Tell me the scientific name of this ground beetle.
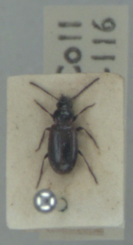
Dicheirotrichus cognatus
